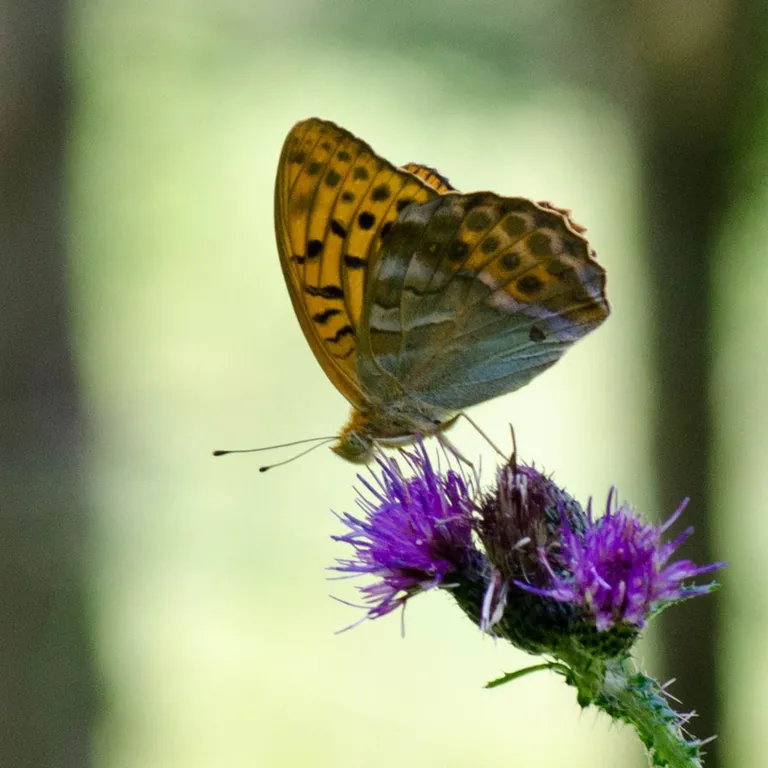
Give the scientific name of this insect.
Argynnis paphia
